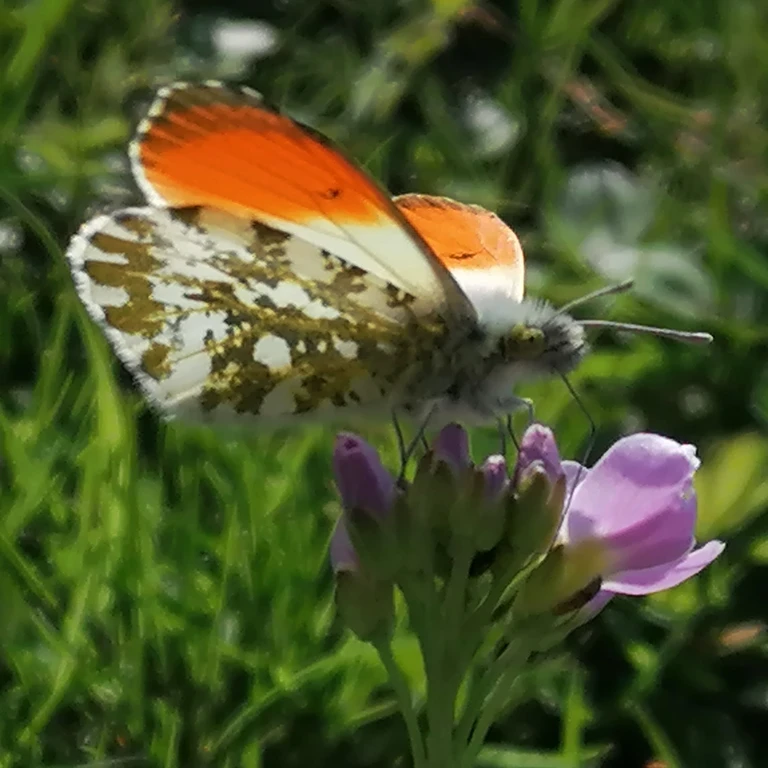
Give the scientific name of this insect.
Anthocharis cardamines
